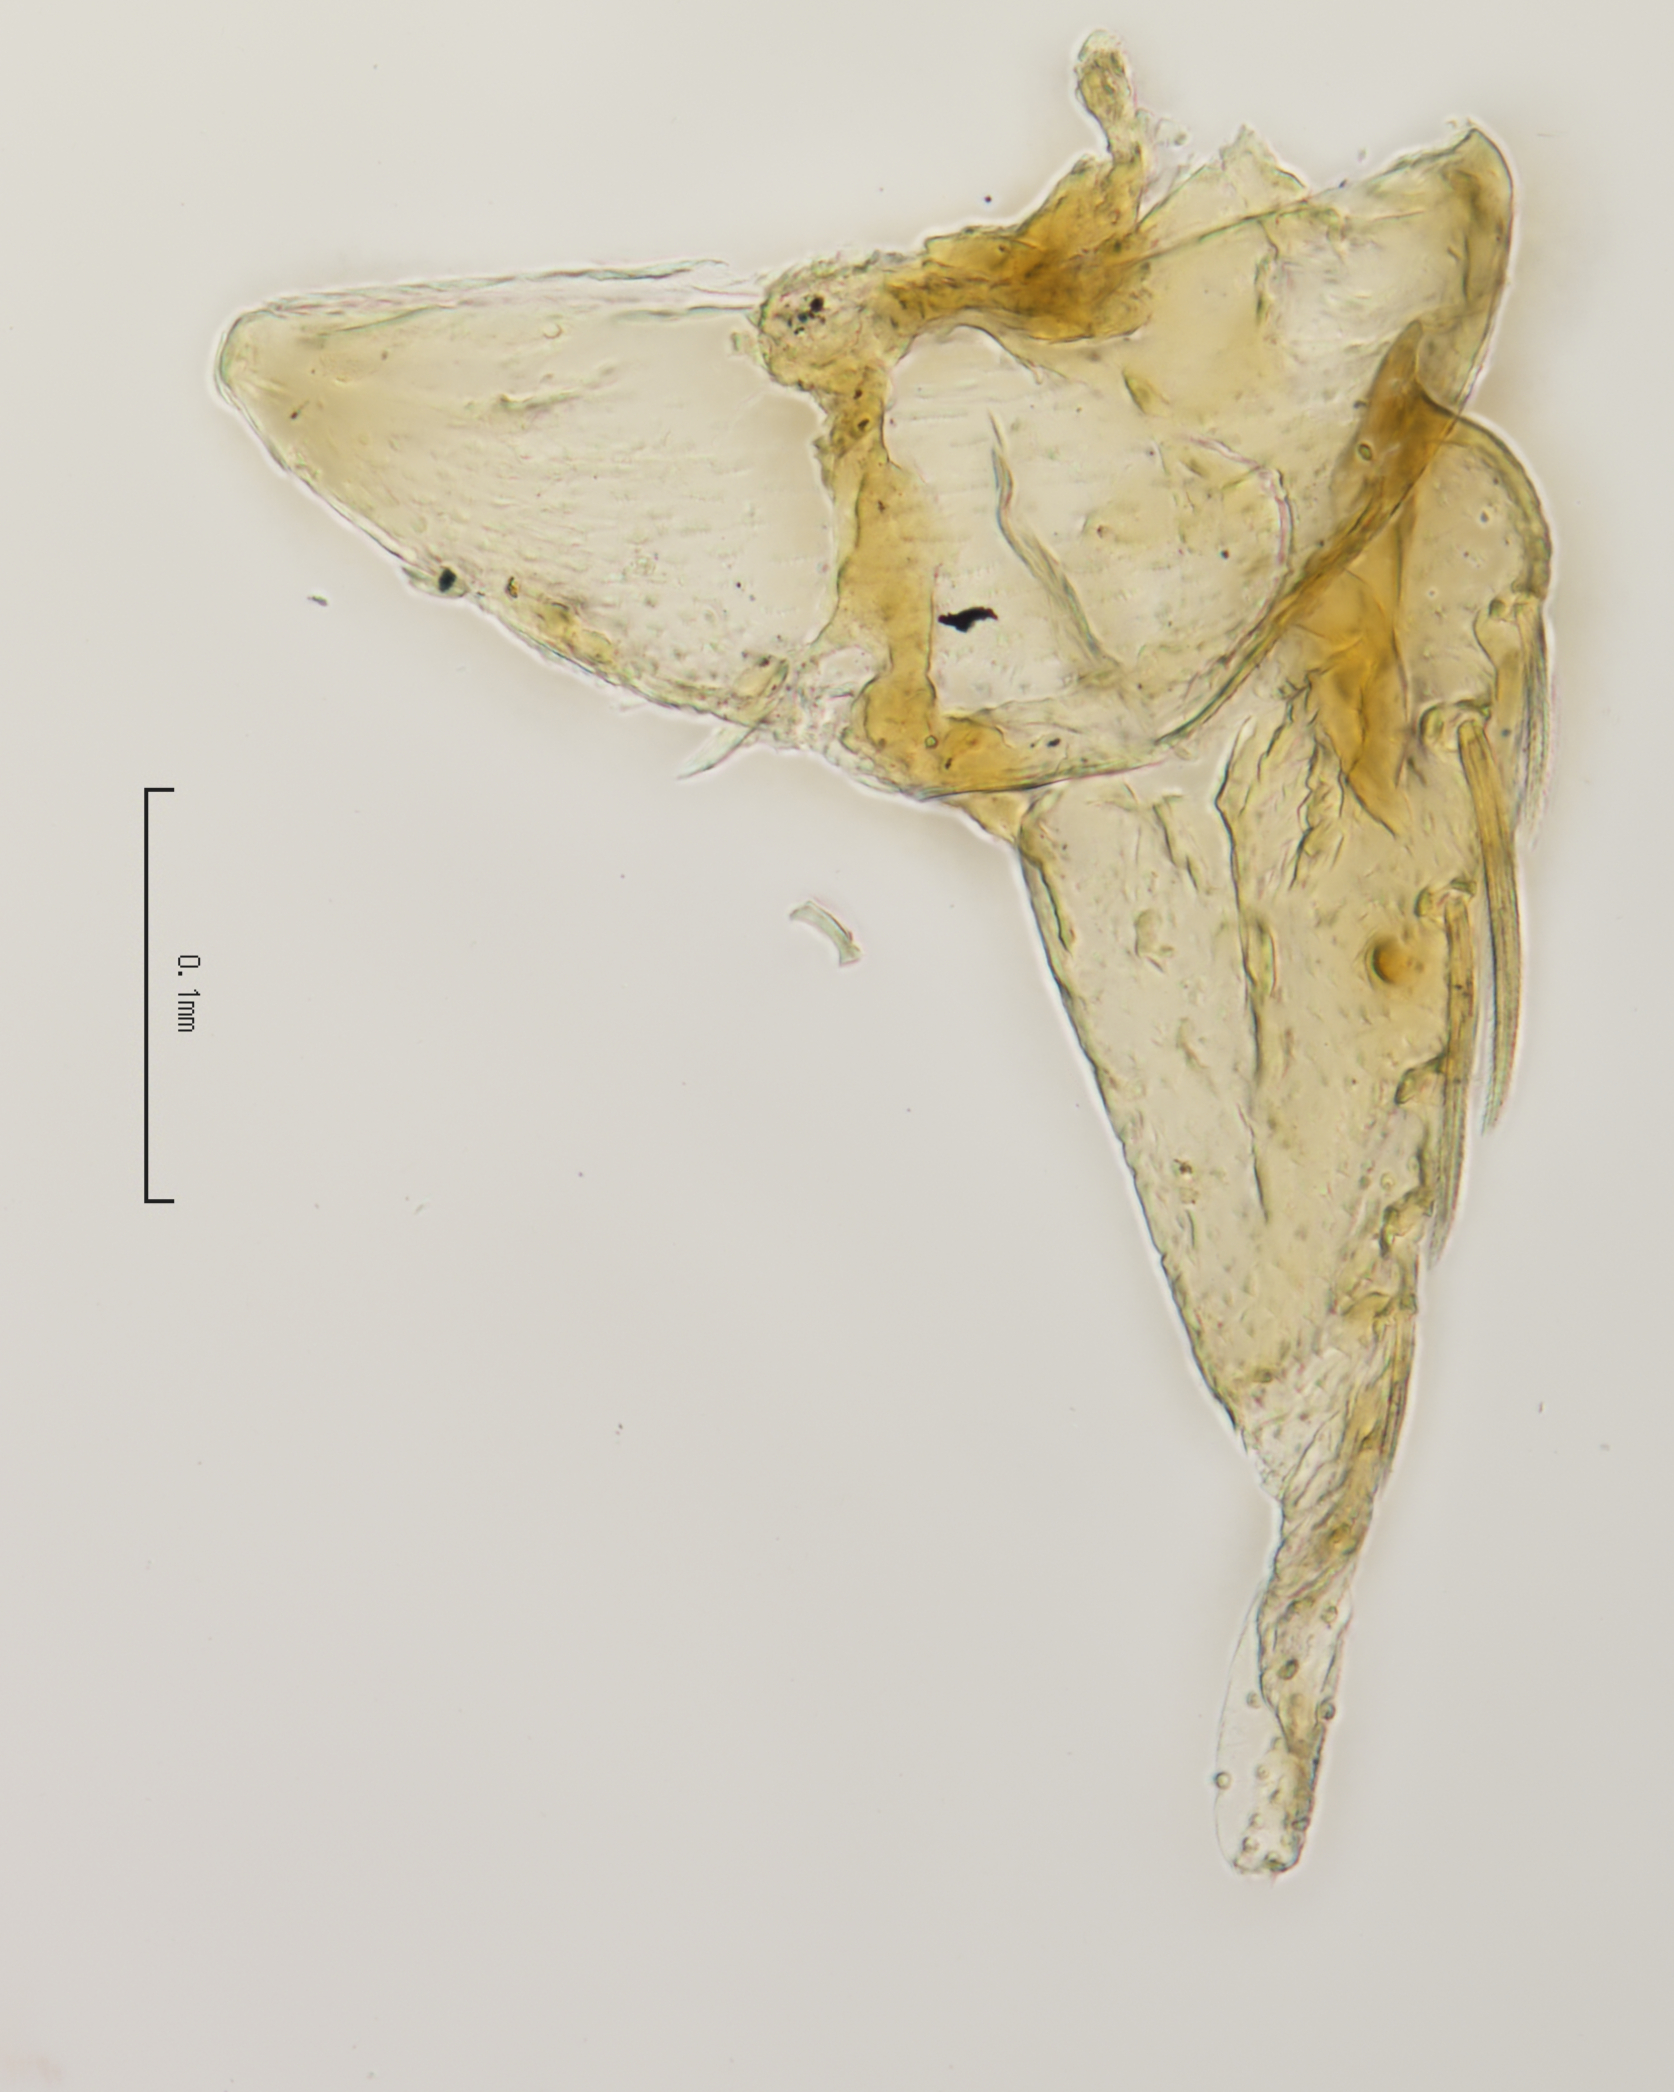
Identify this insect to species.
Balclutha curvata
